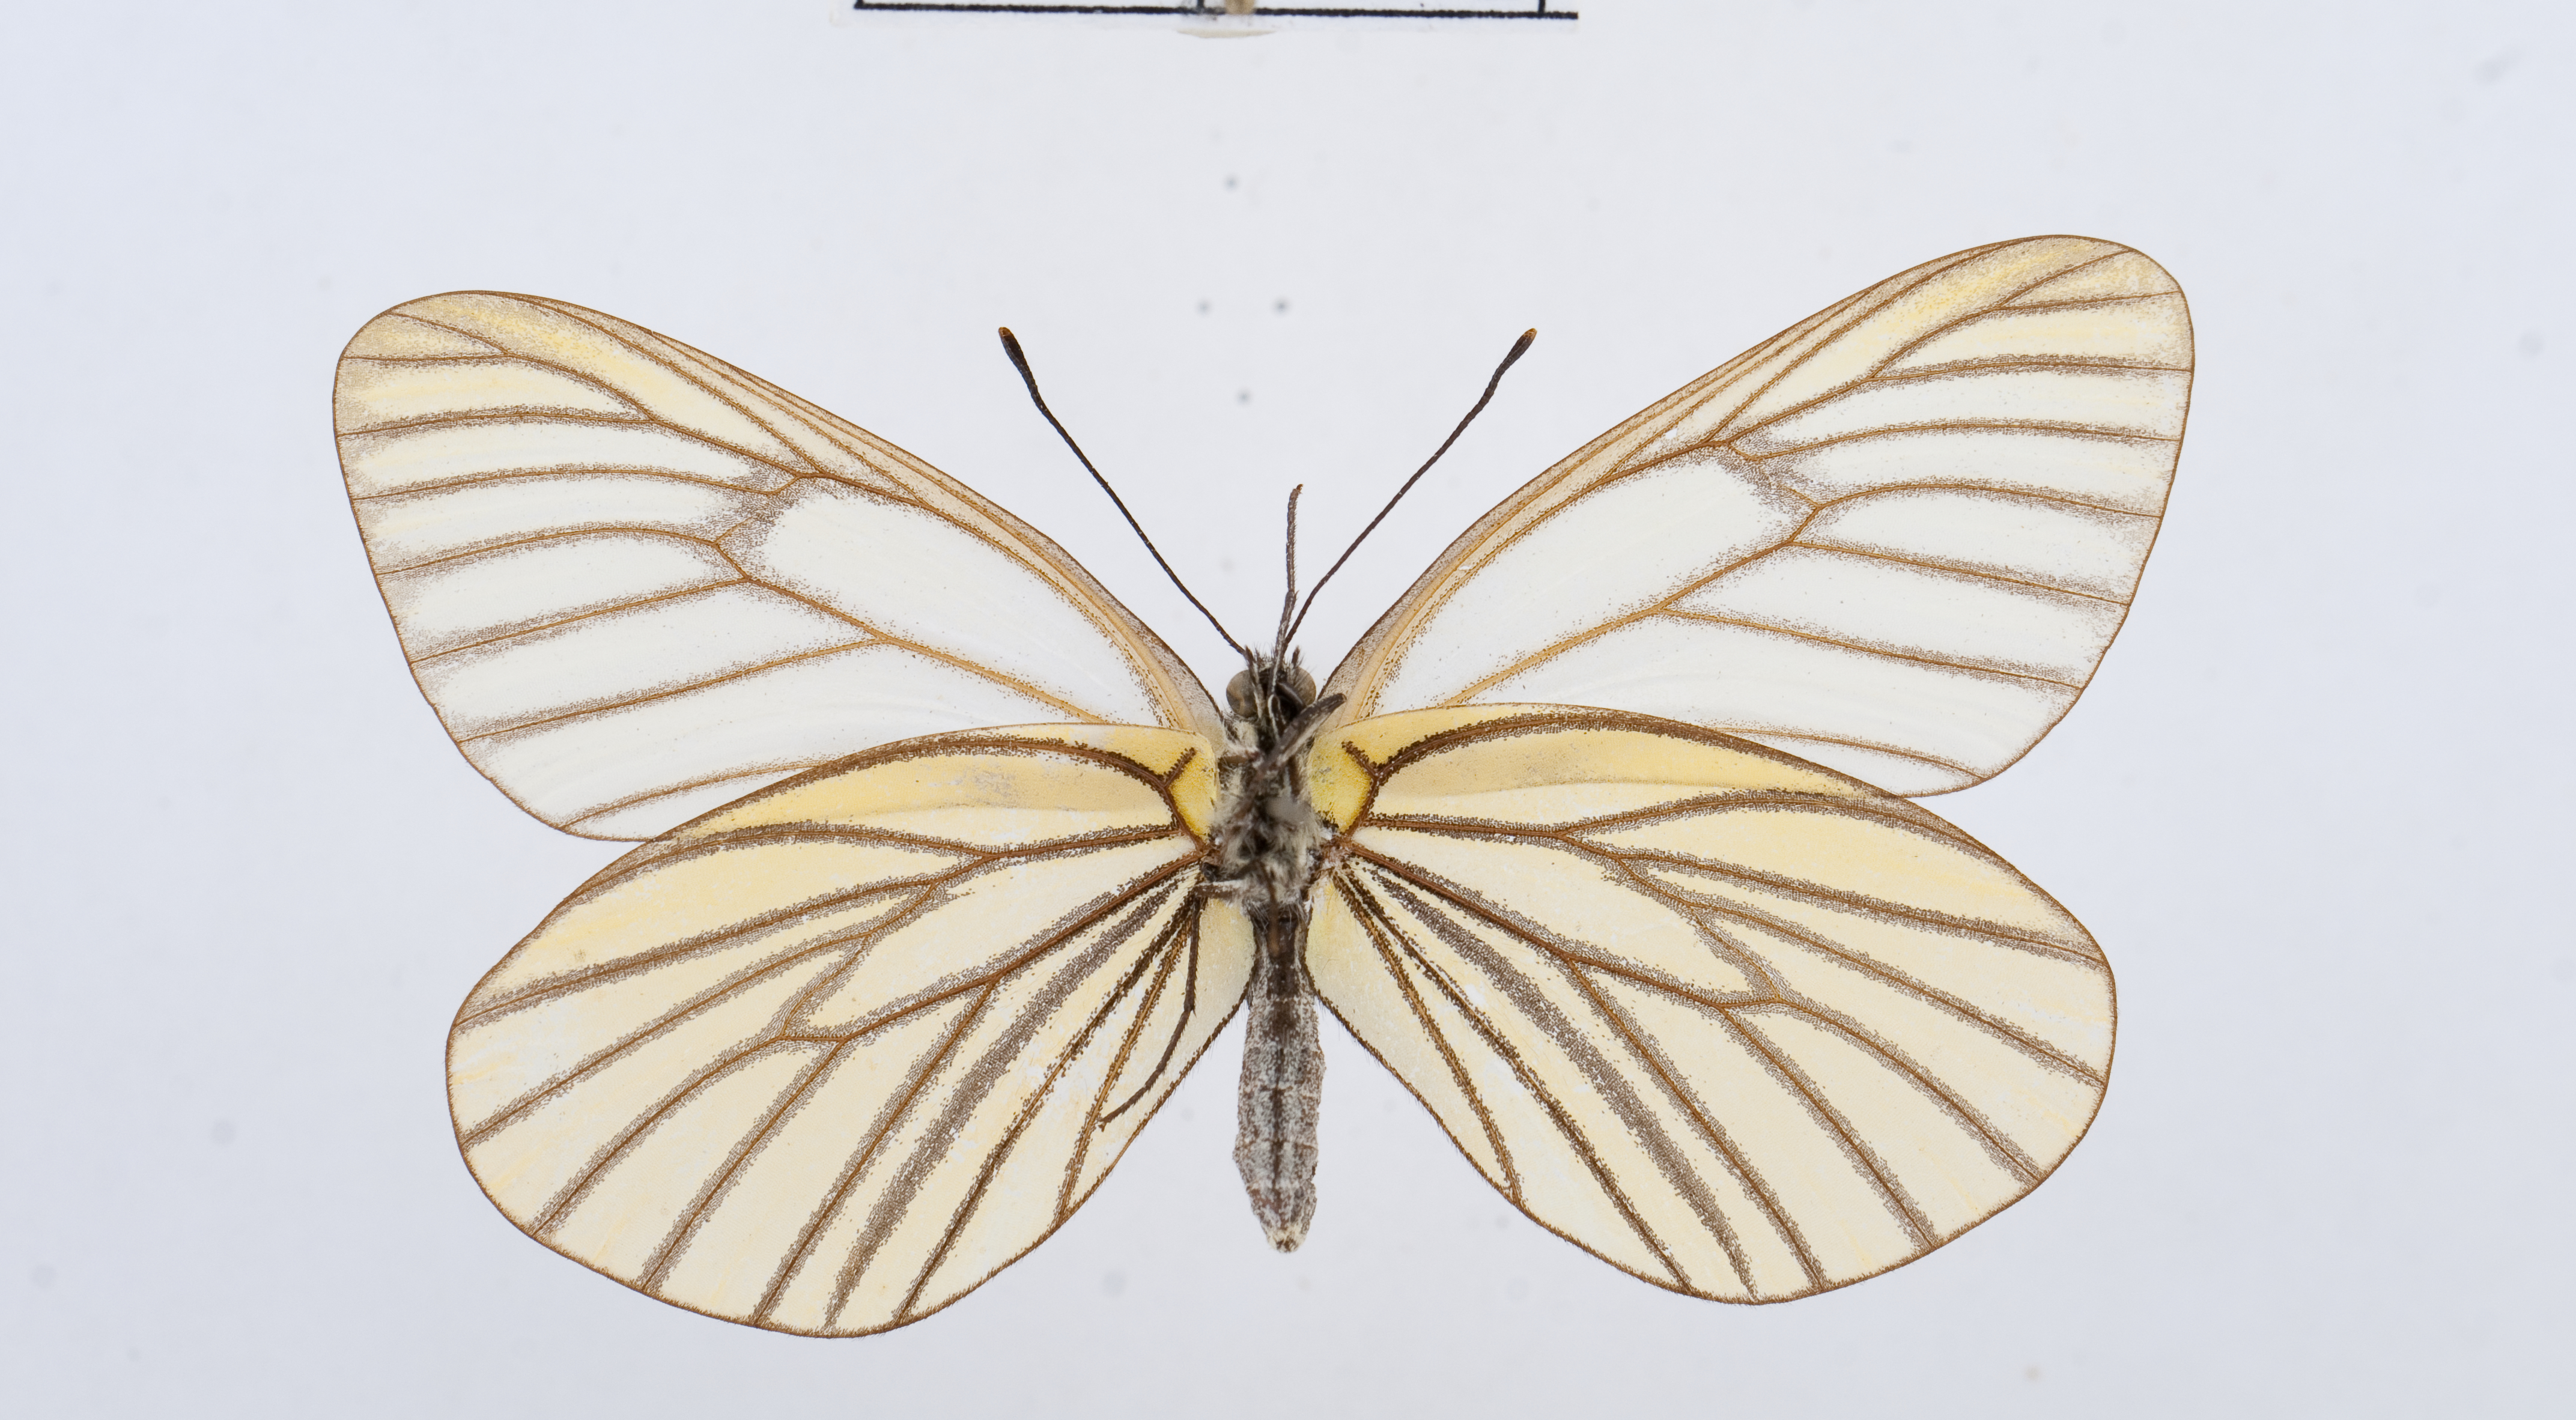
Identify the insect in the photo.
Aporia martineti
